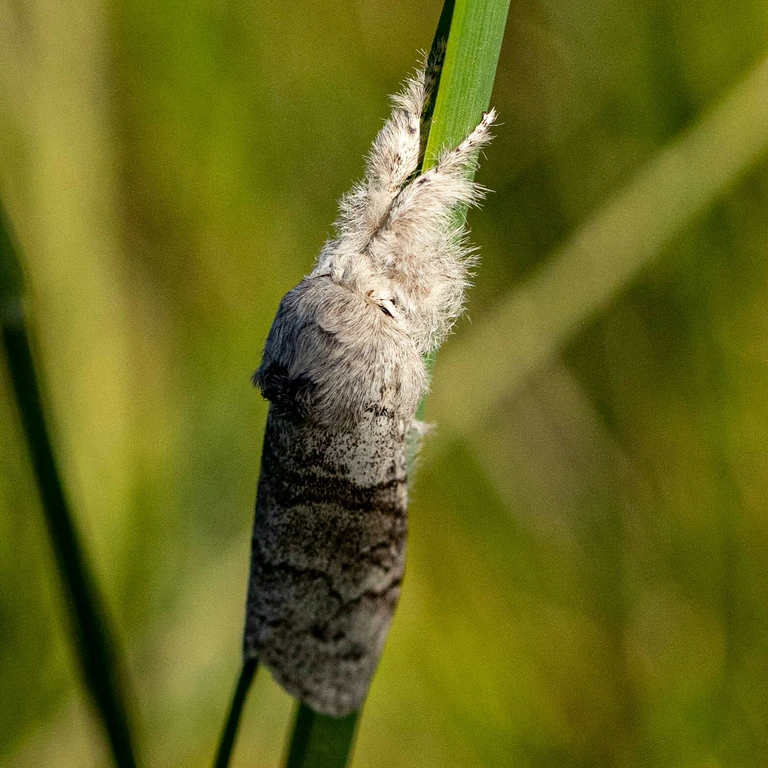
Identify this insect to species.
Calliteara pudibunda
